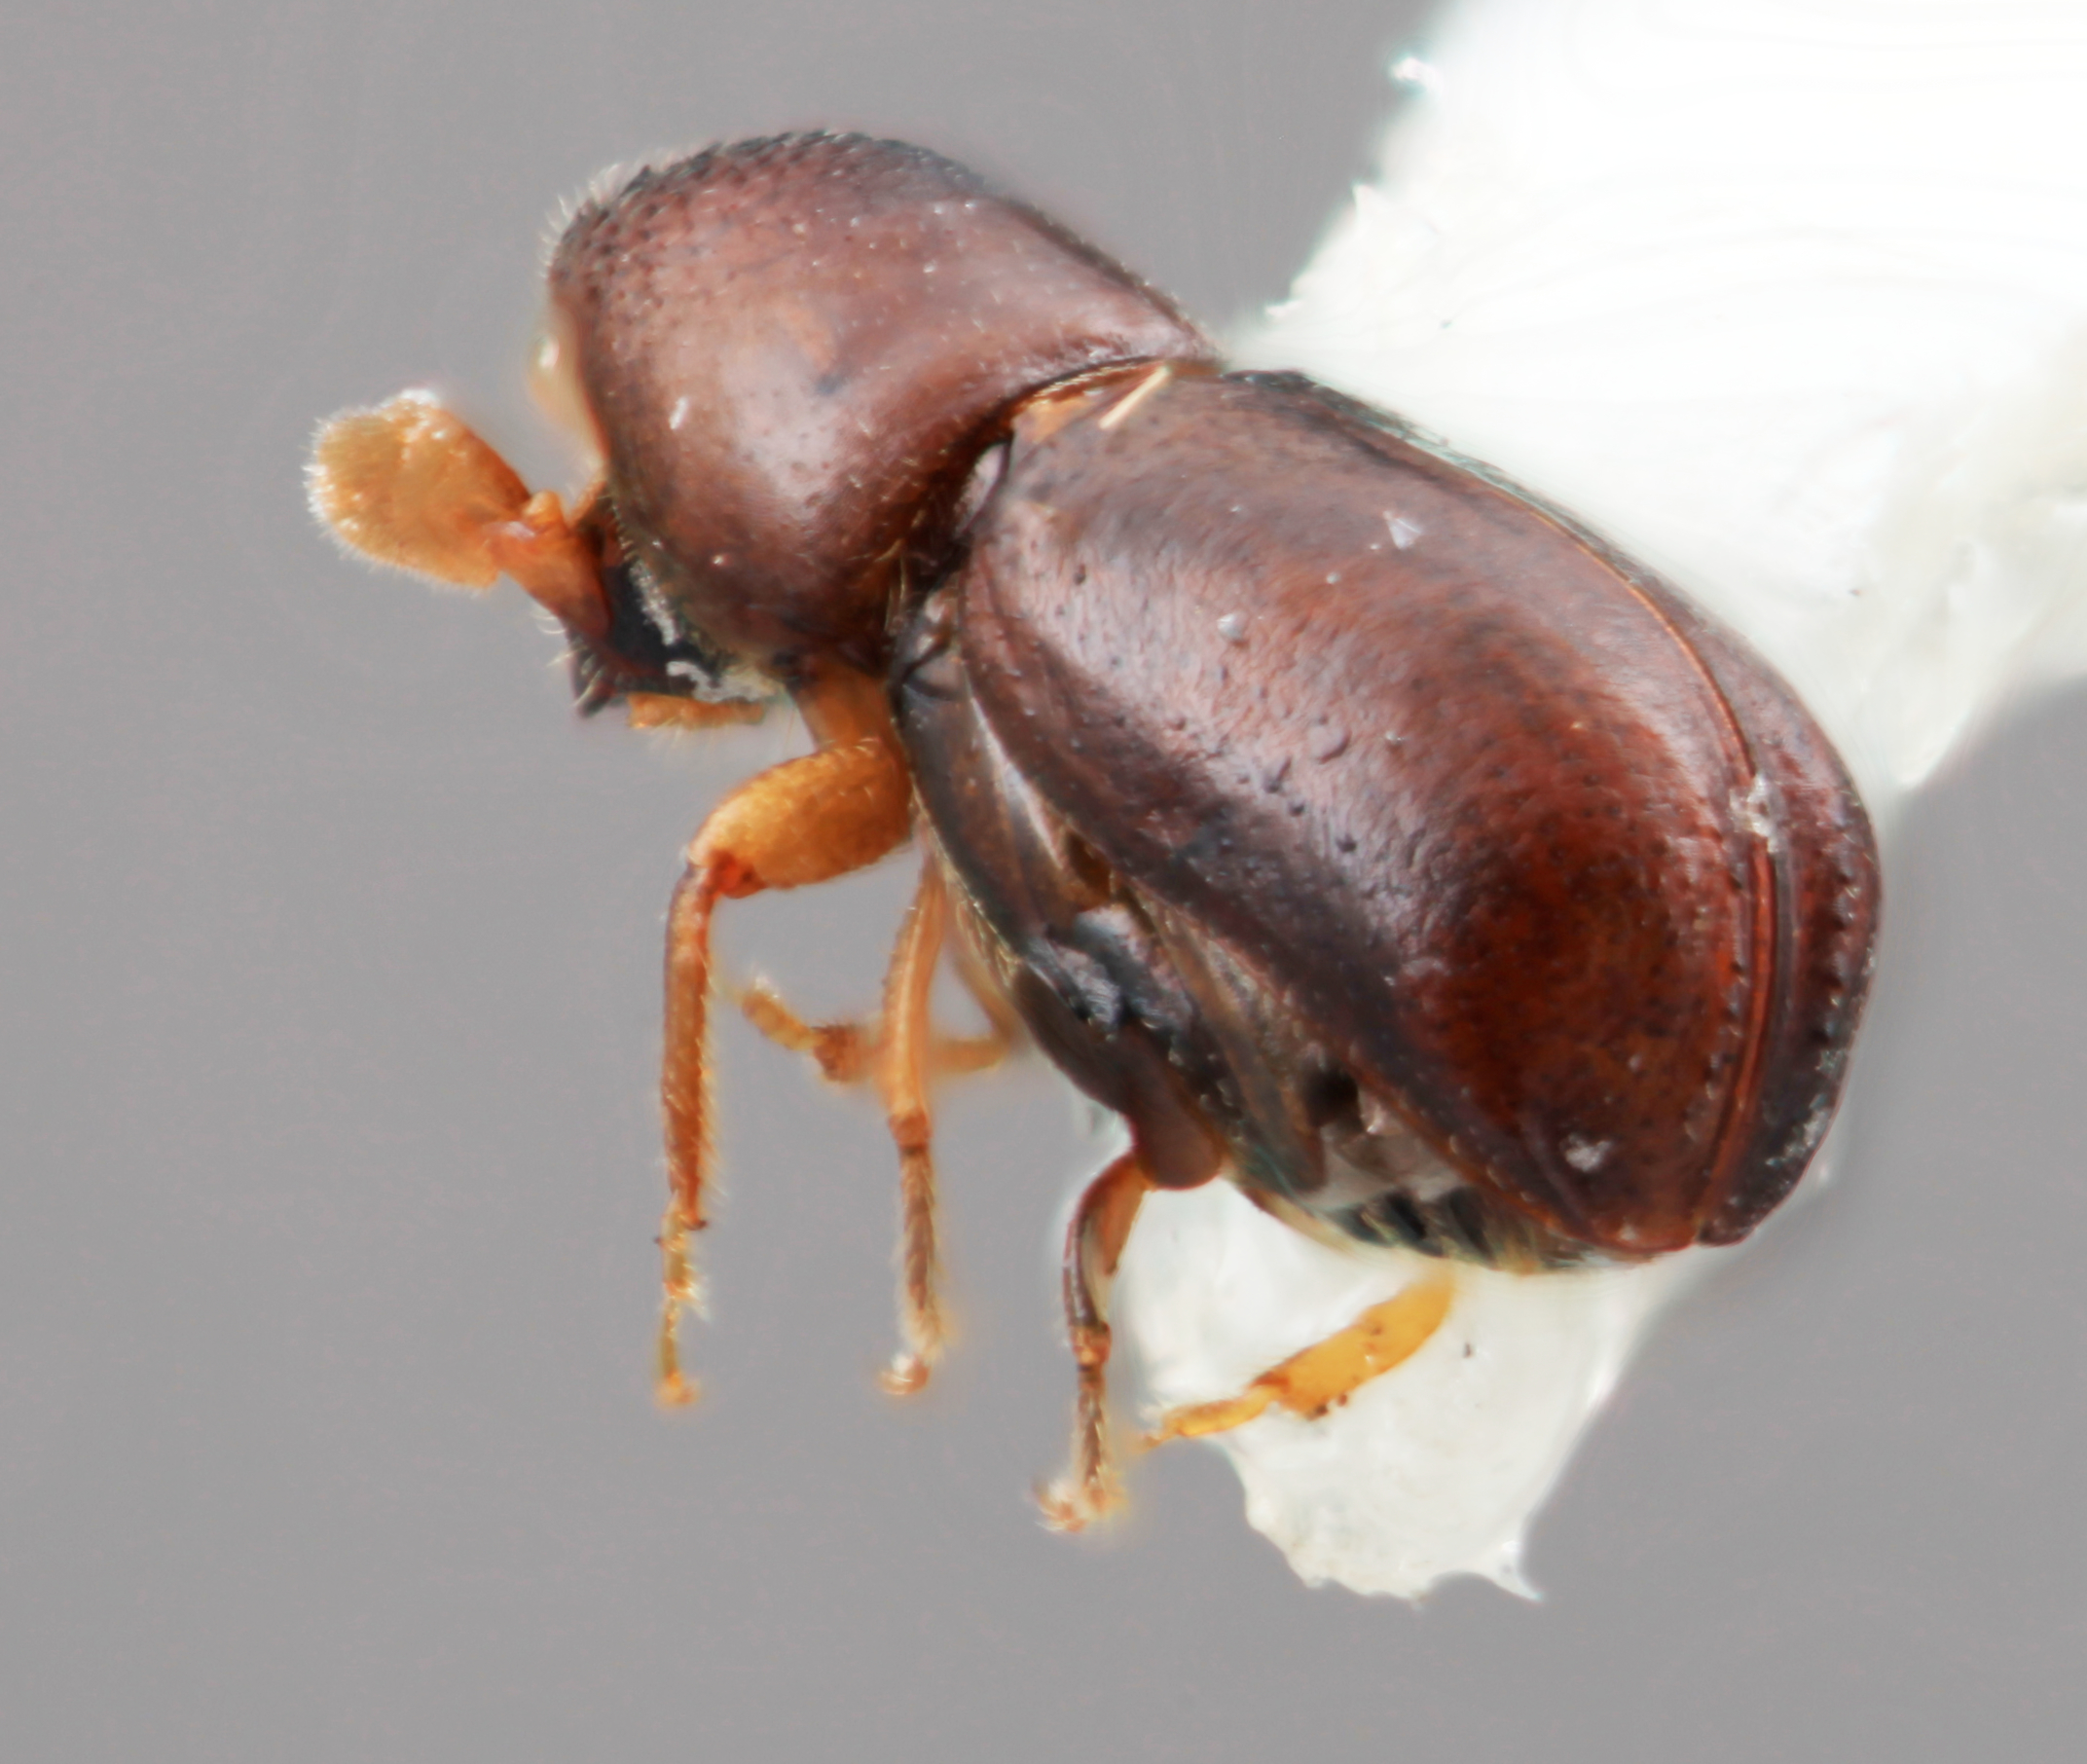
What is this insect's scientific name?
Corthylus sentosus
